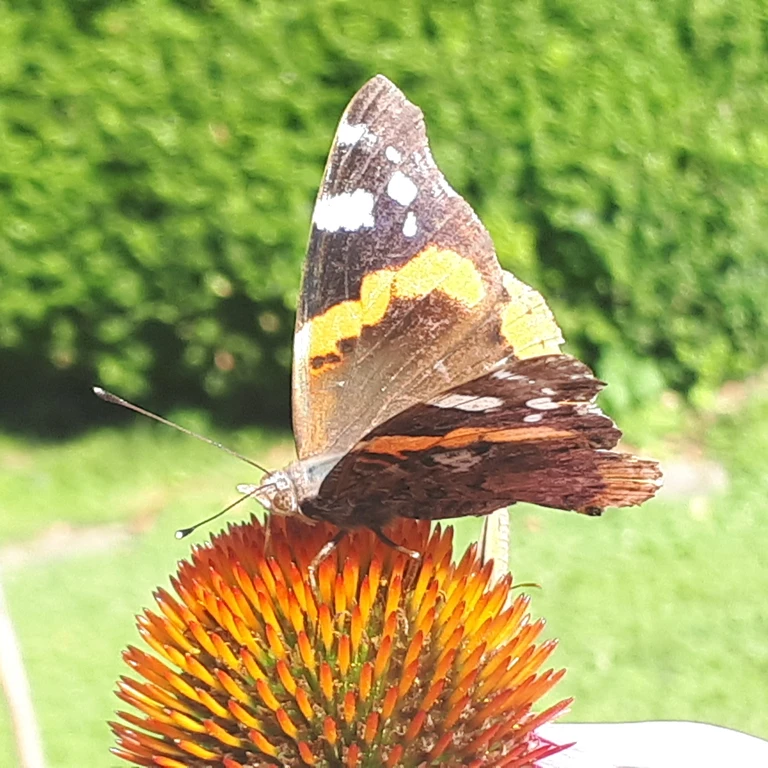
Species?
Vanessa atalanta
